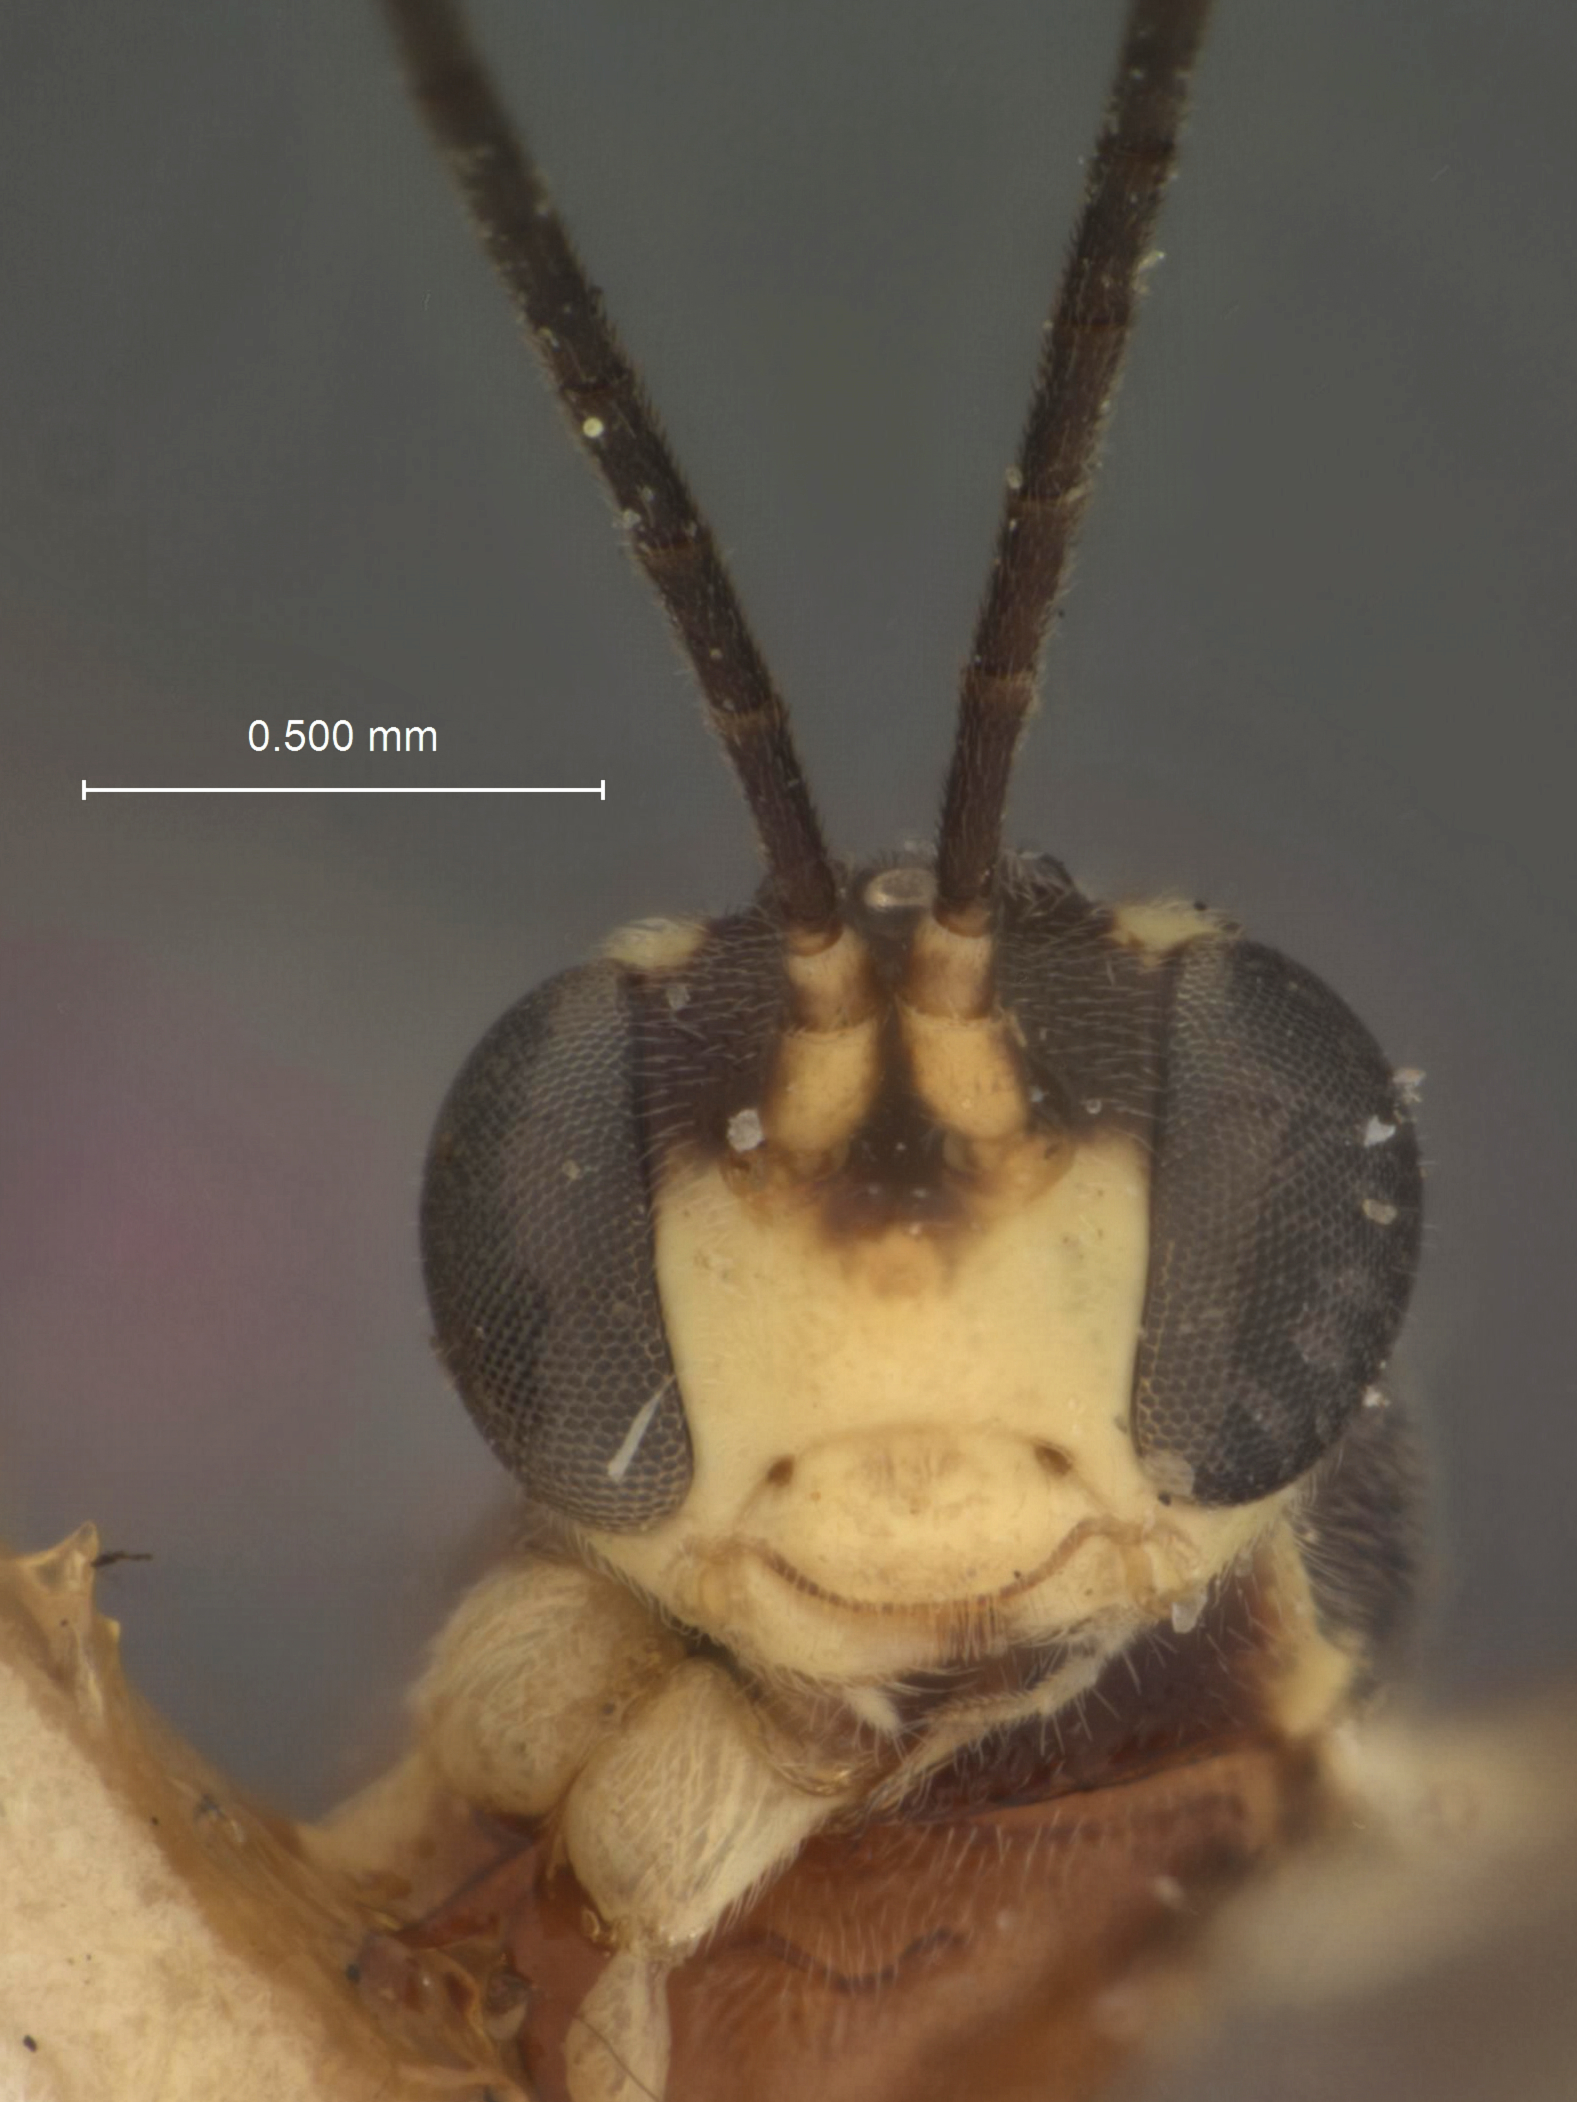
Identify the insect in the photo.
Neliopisthus nigridorsum
